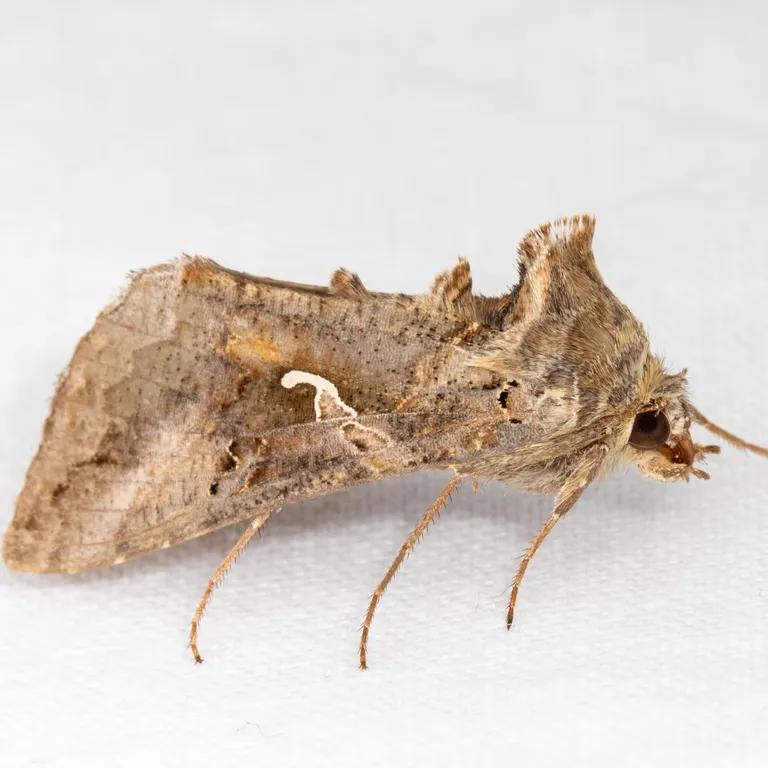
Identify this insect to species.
Autographa gamma
